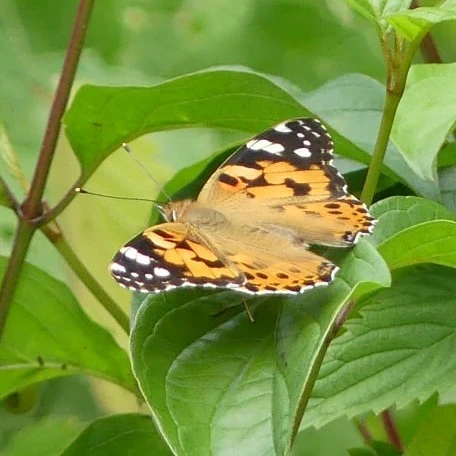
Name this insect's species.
Vanessa cardui
